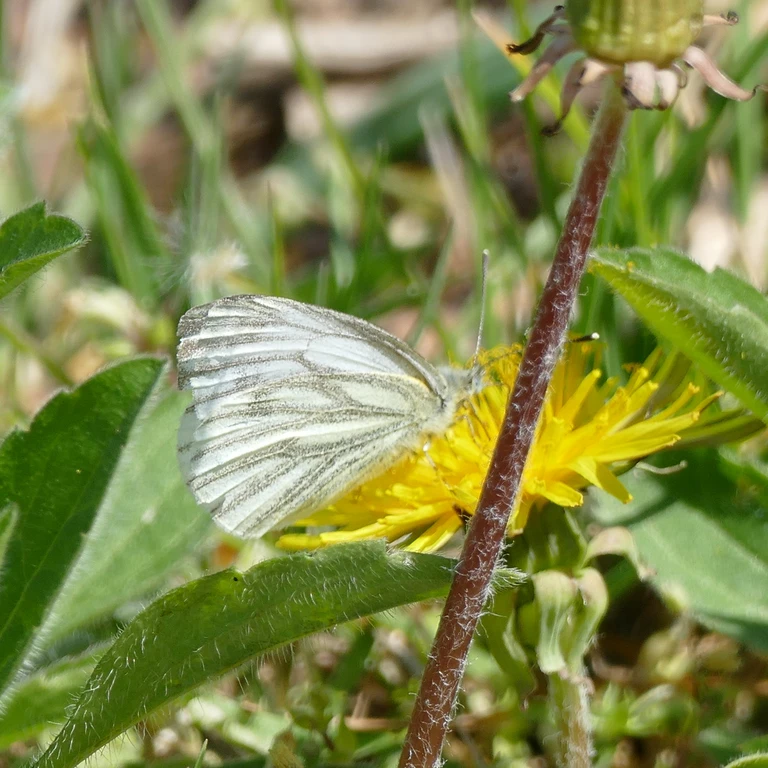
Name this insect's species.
Pieris napi
